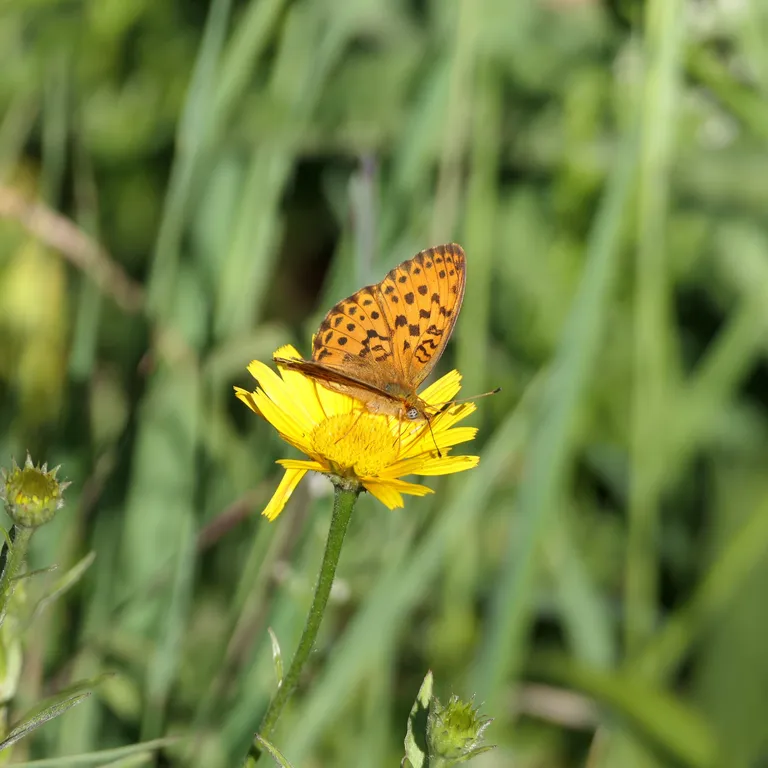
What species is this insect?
Brenthis daphne
